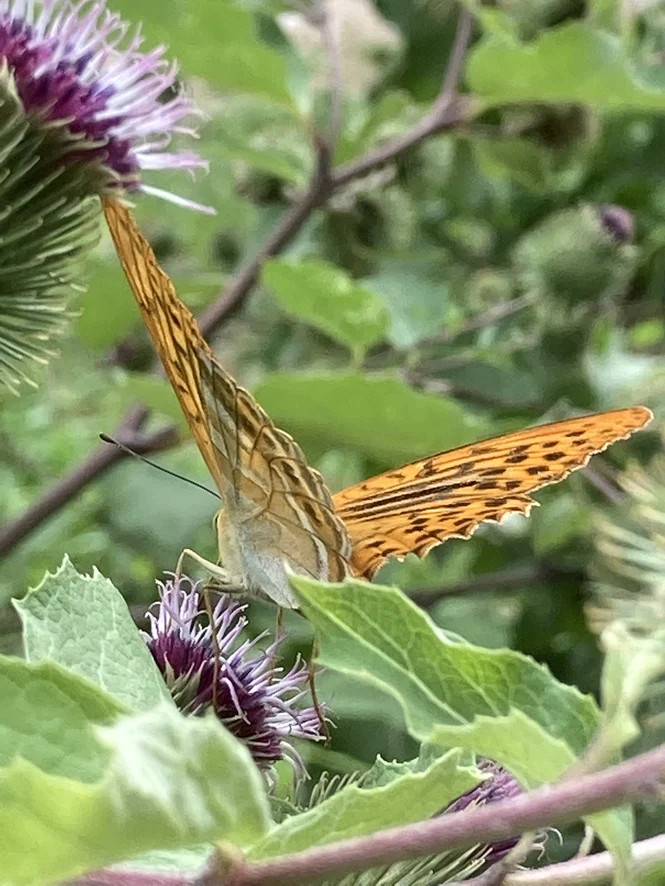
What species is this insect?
Argynnis paphia
